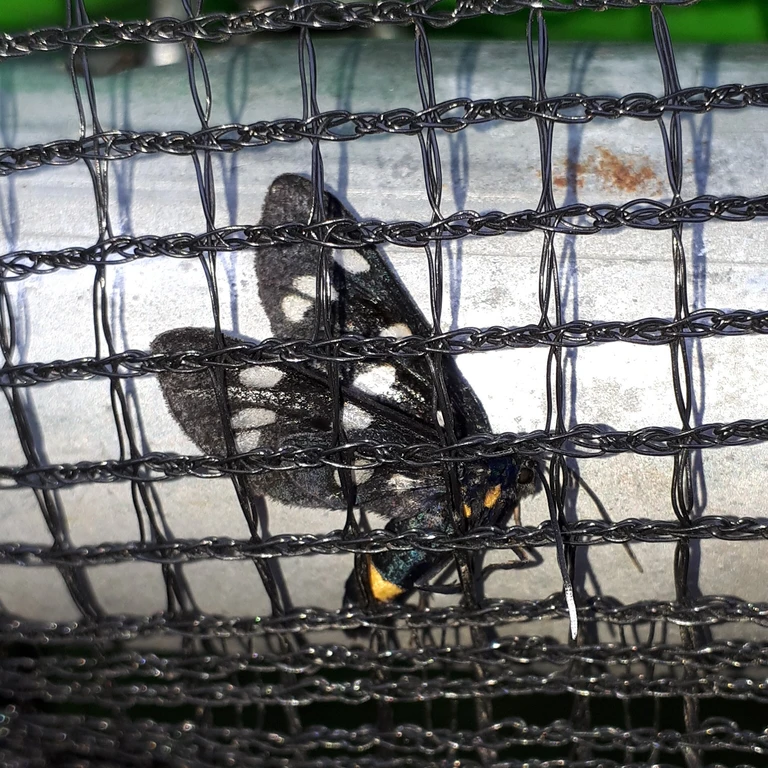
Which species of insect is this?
Amata phegea
